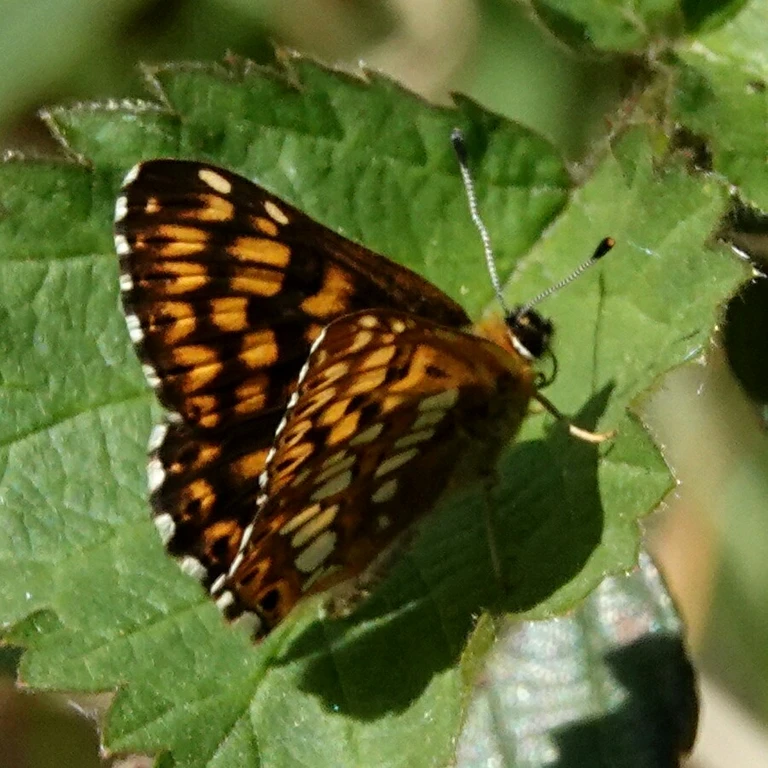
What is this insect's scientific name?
Hamearis lucina
